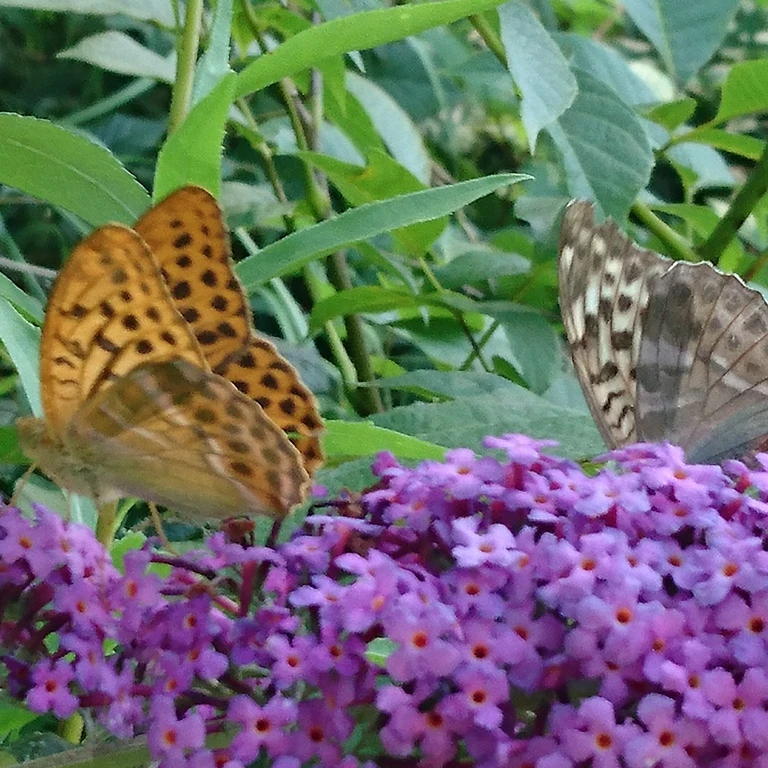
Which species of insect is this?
Argynnis paphia
